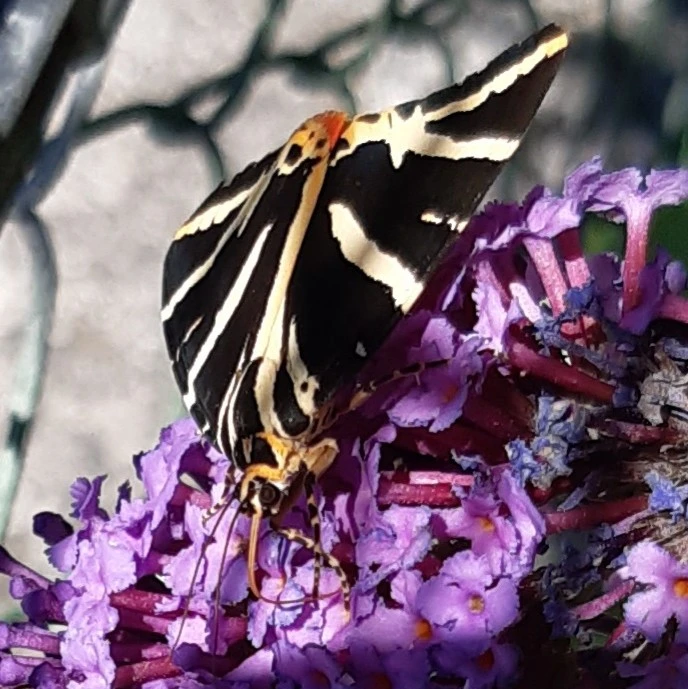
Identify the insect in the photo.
Euplagia quadripunctaria
